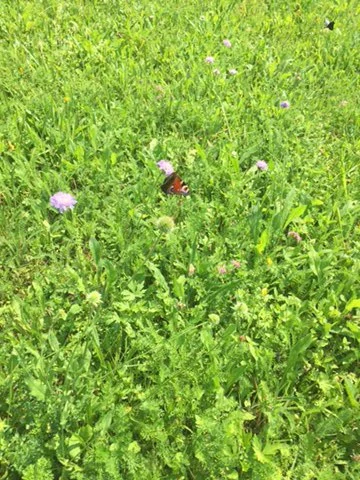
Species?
Aglais io
